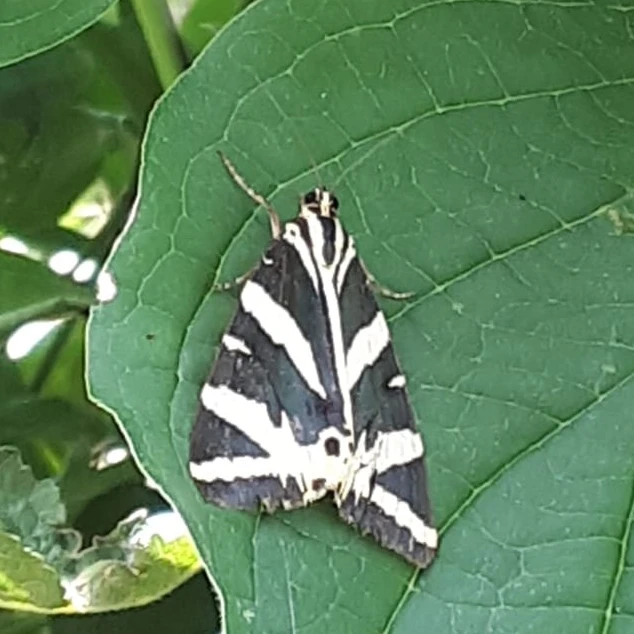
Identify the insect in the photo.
Euplagia quadripunctaria
